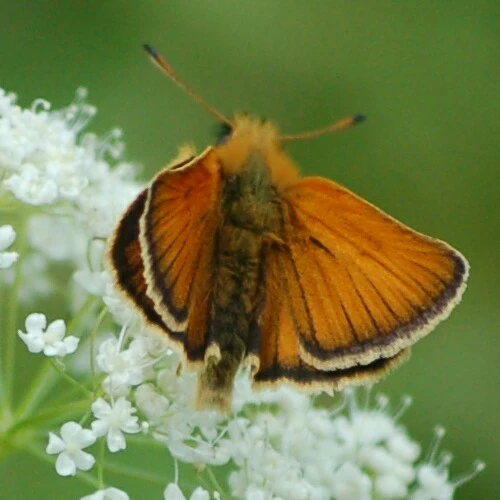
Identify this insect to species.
Thymelicus lineola
